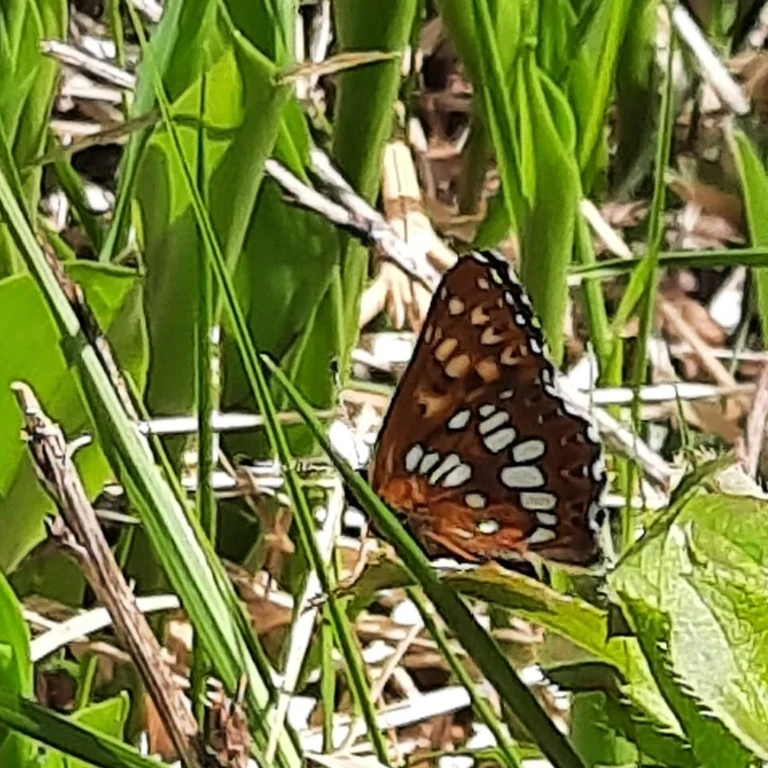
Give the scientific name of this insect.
Hamearis lucina
